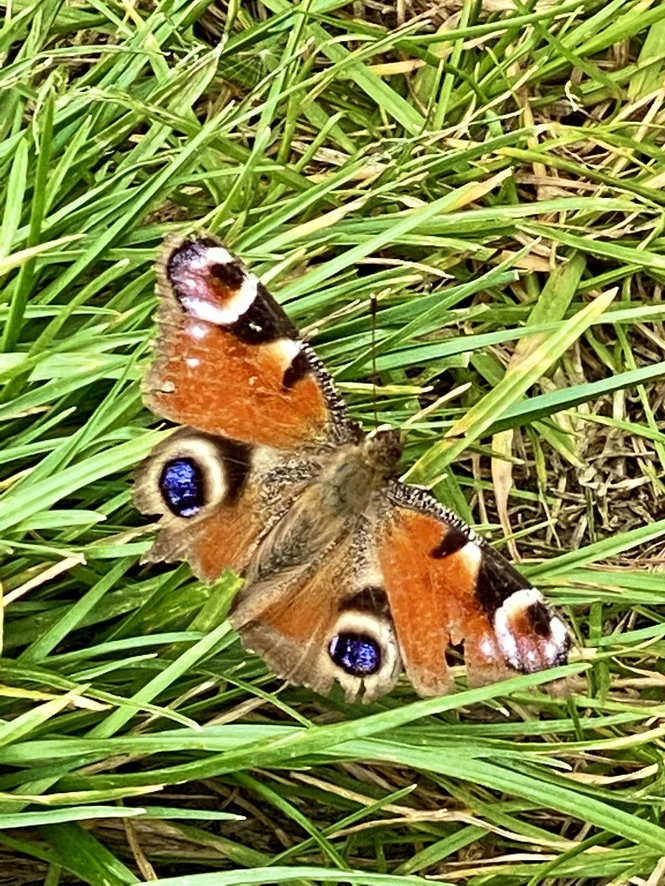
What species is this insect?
Aglais io
